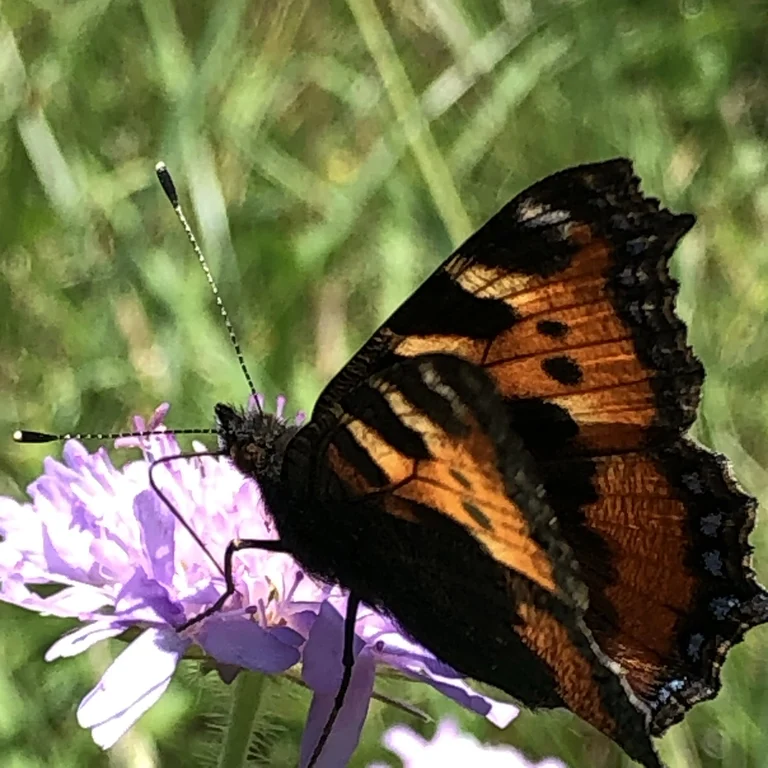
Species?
Aglais urticae
